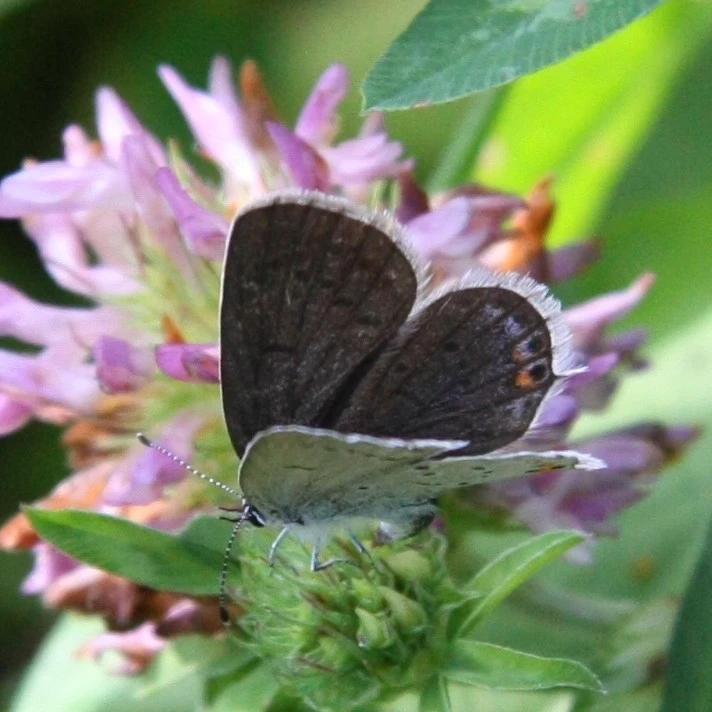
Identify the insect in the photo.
Cupido argiades (also Elkalyce argiades)
